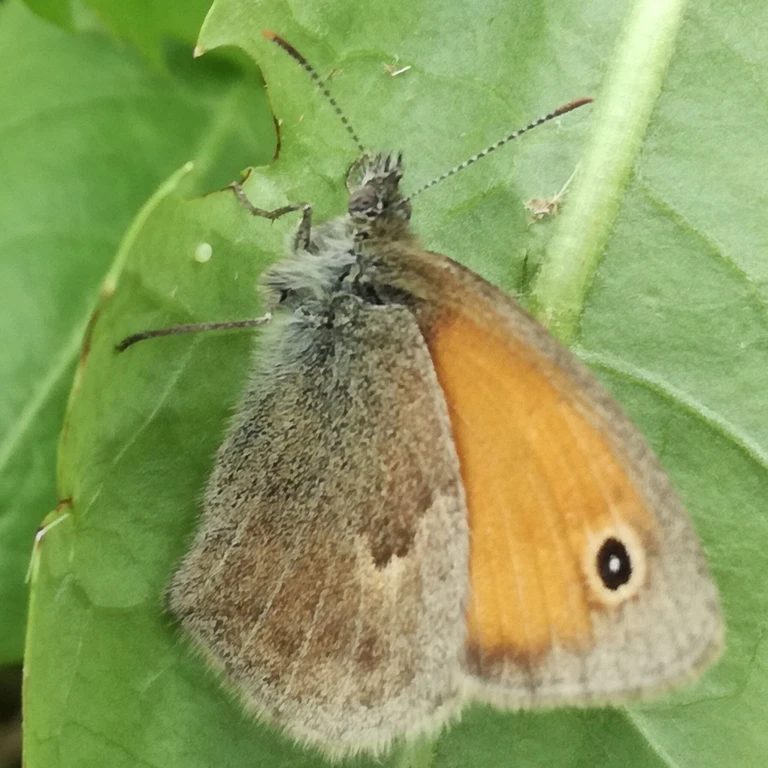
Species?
Coenonympha pamphilus
